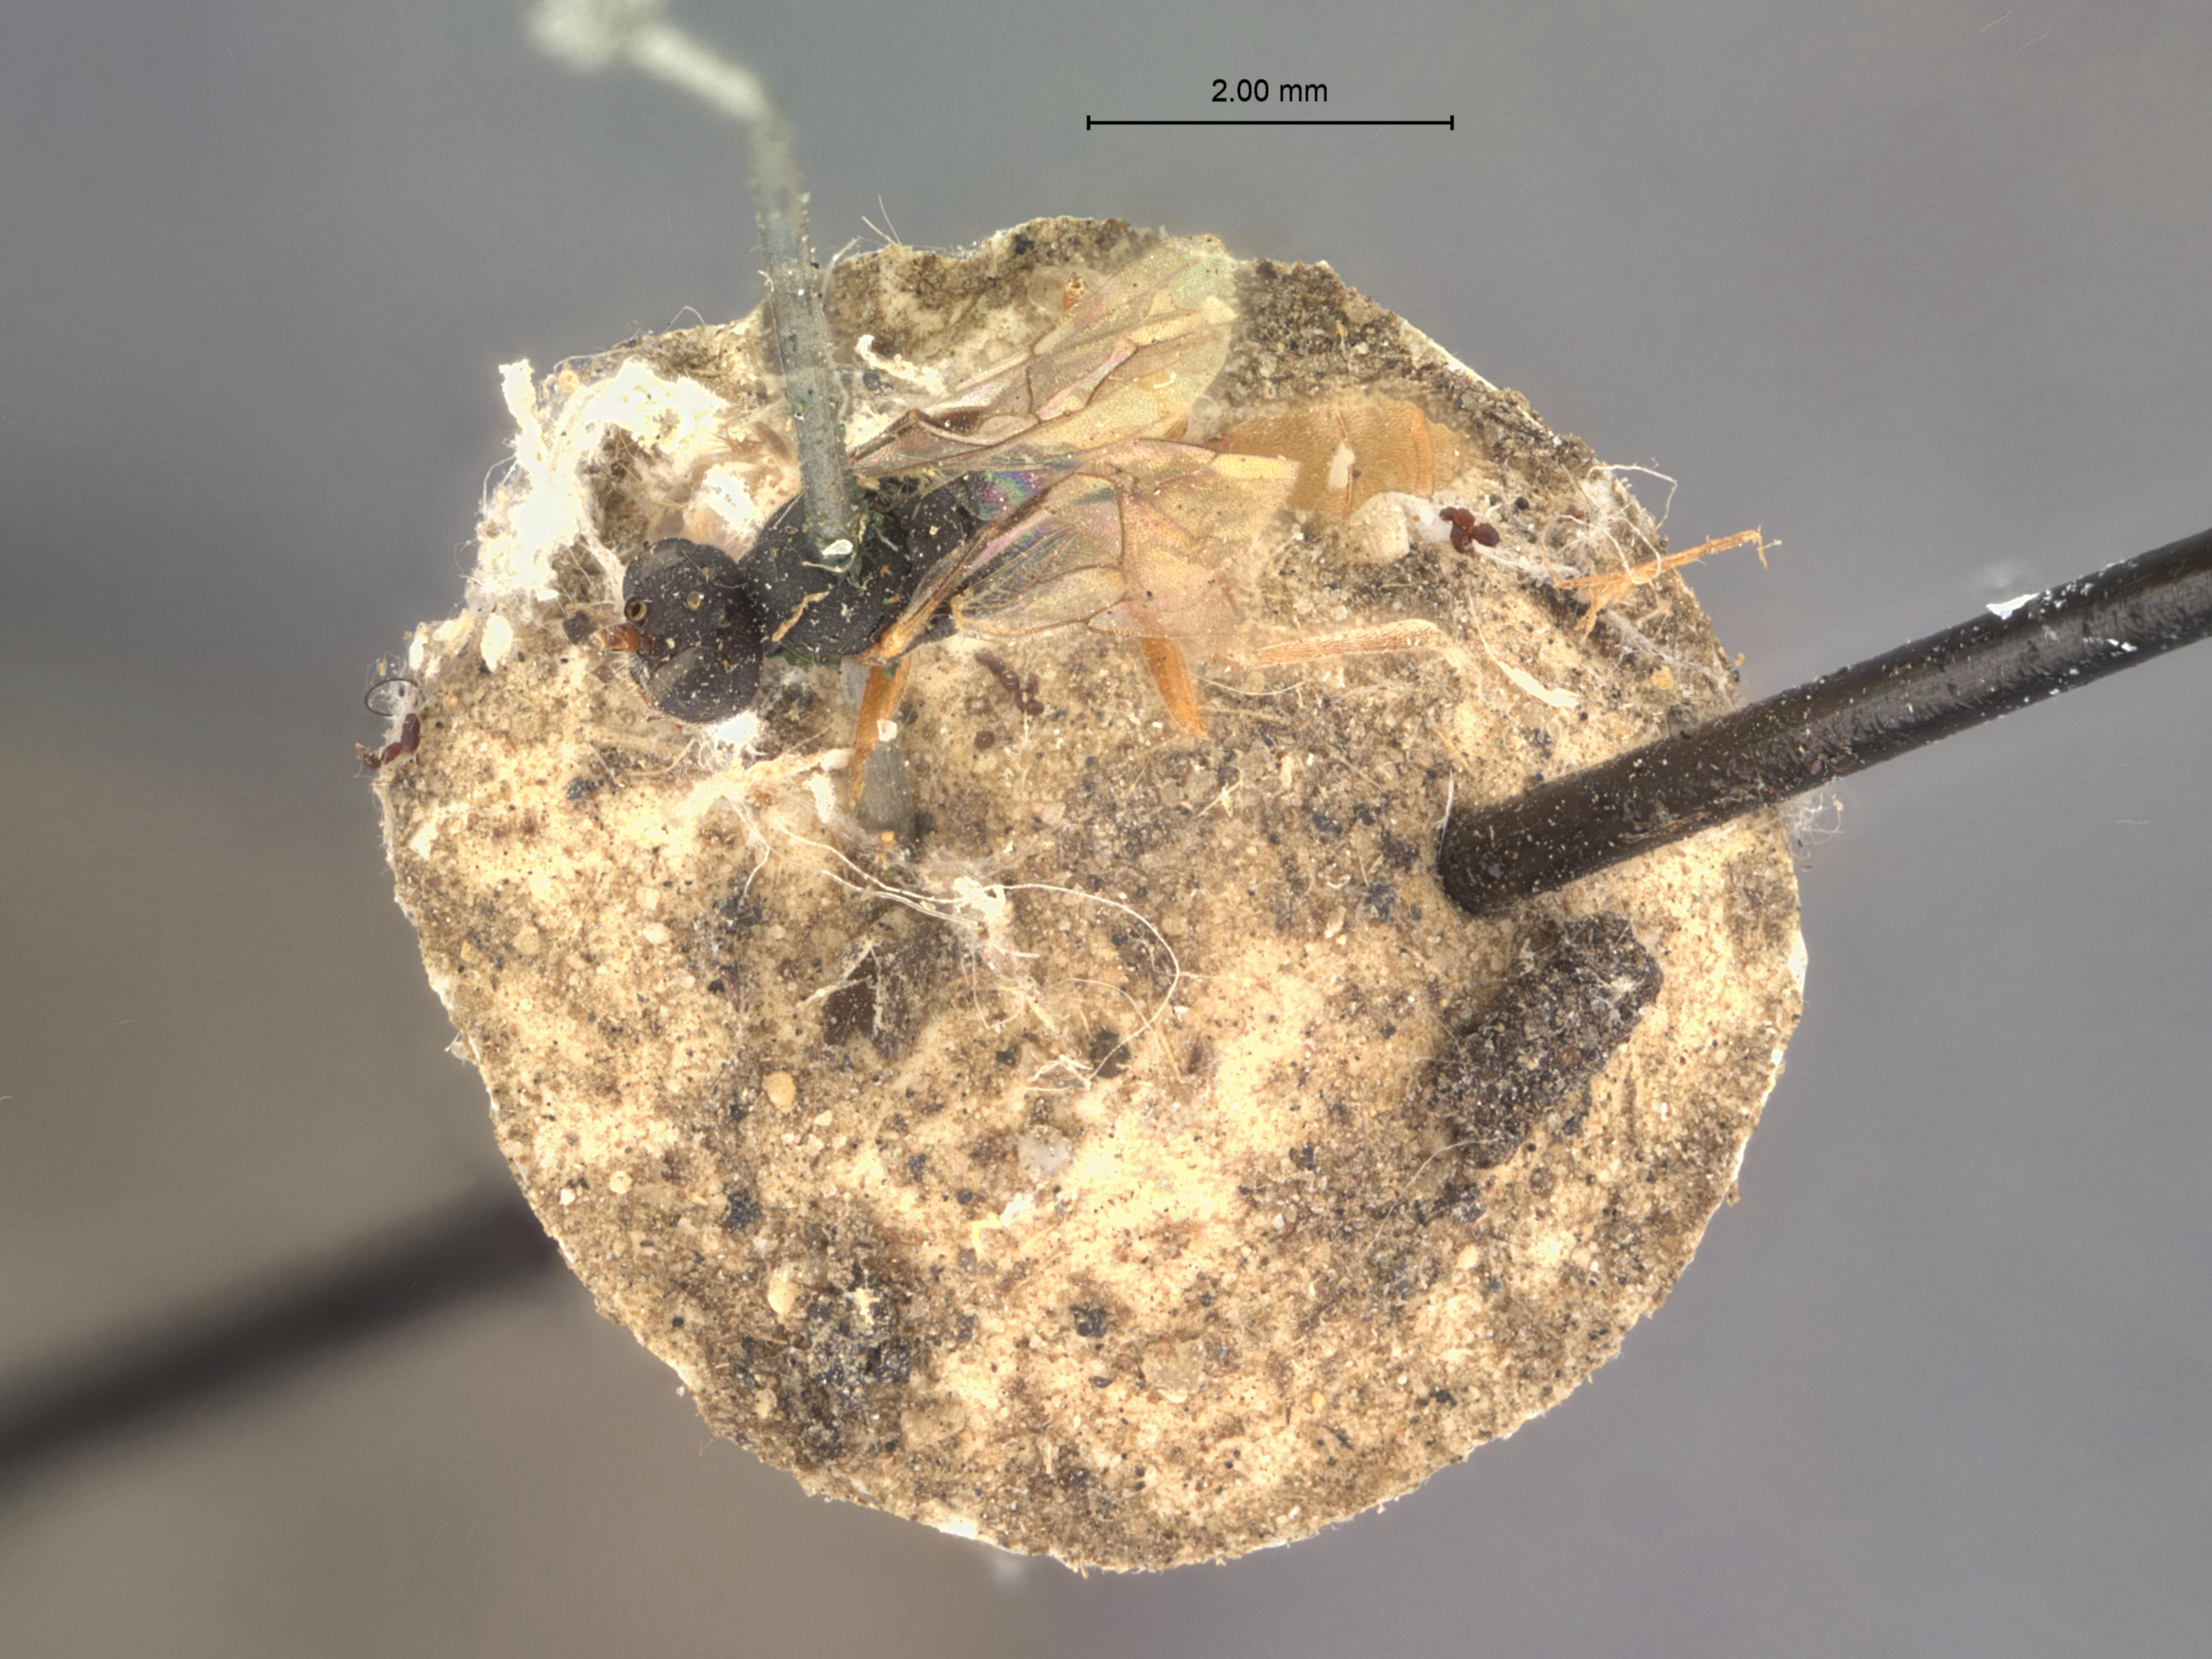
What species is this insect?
Hemiteles prosthesimae
